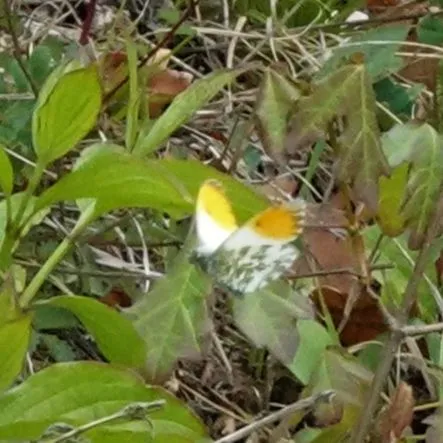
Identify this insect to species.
Anthocharis cardamines
